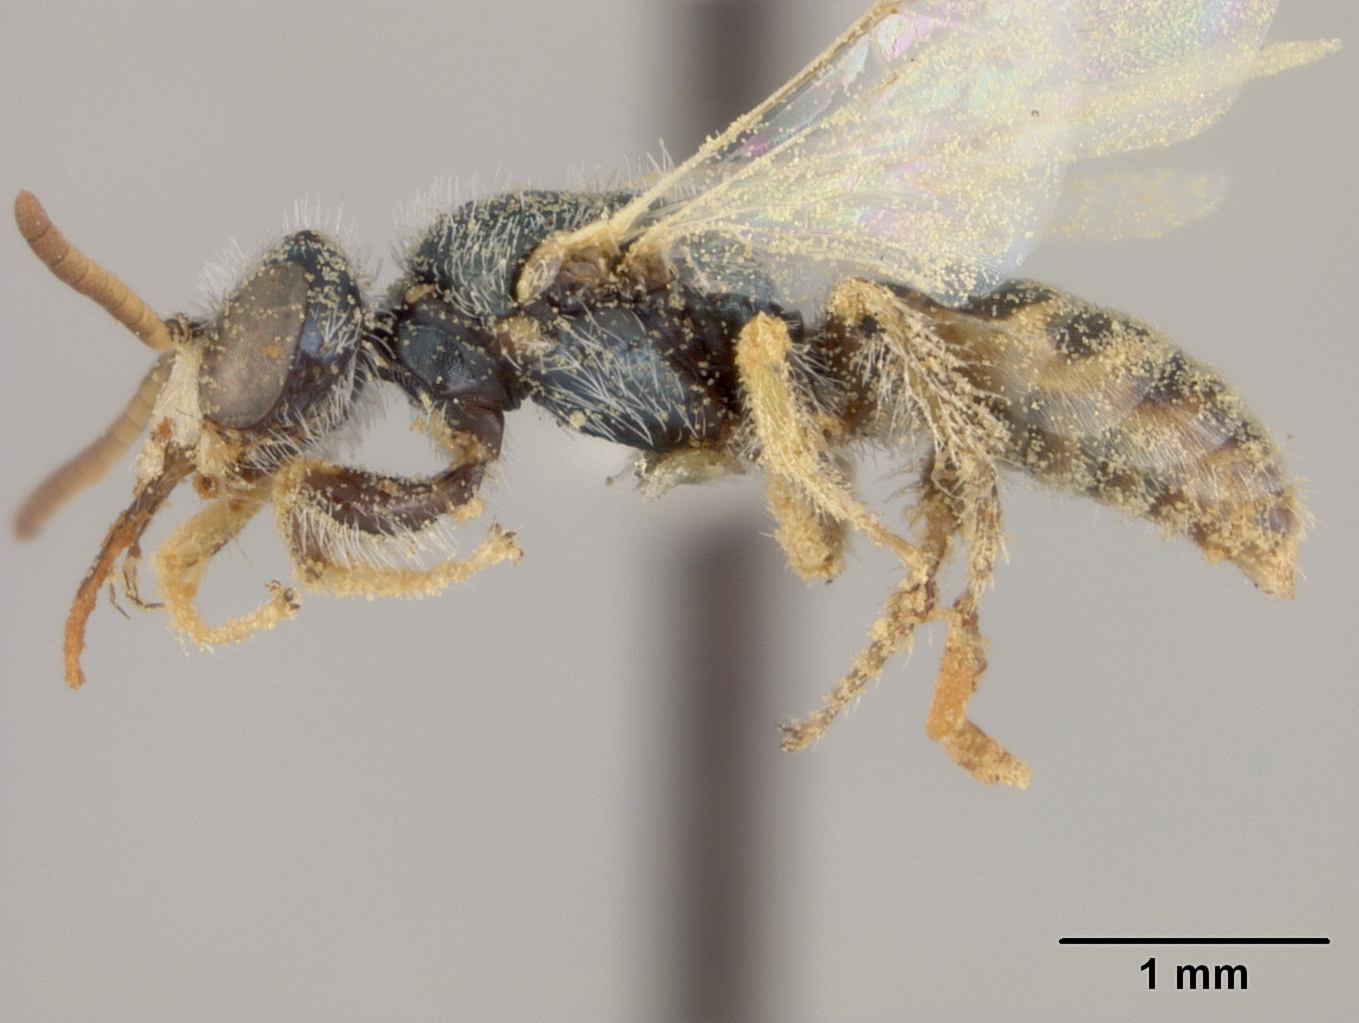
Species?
Perdita eucnides
